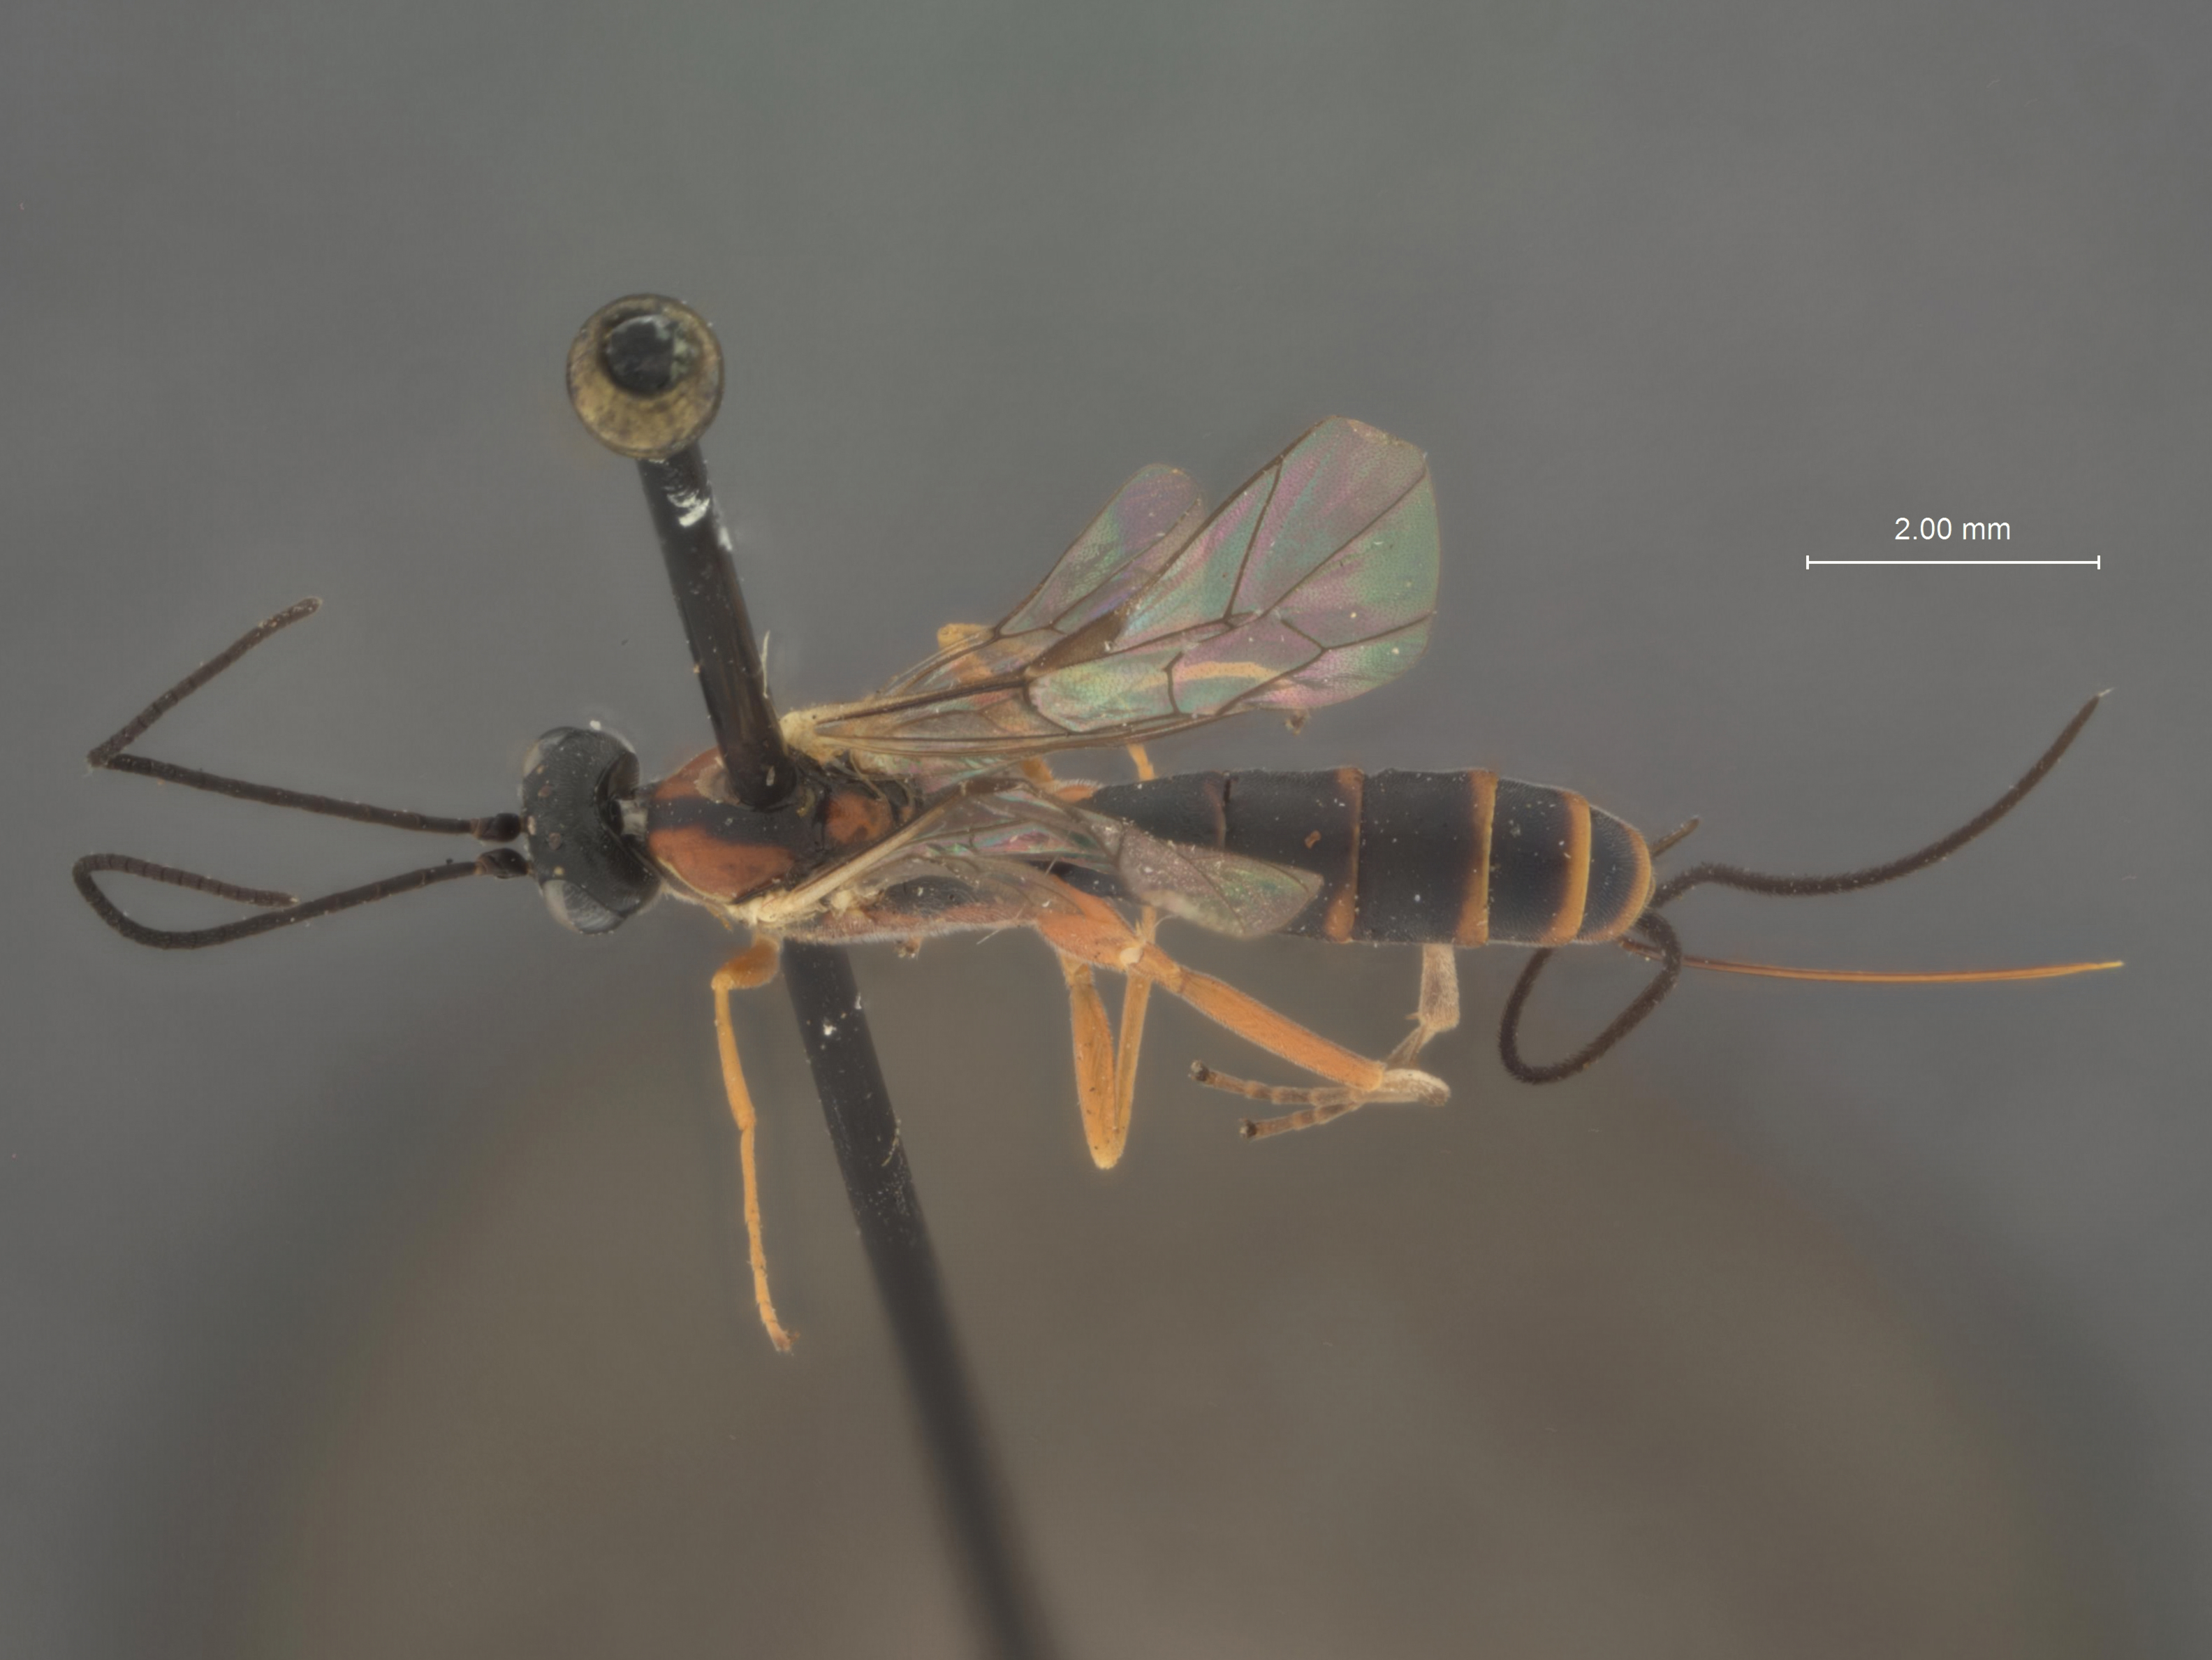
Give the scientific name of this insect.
Lissonota inconstans
